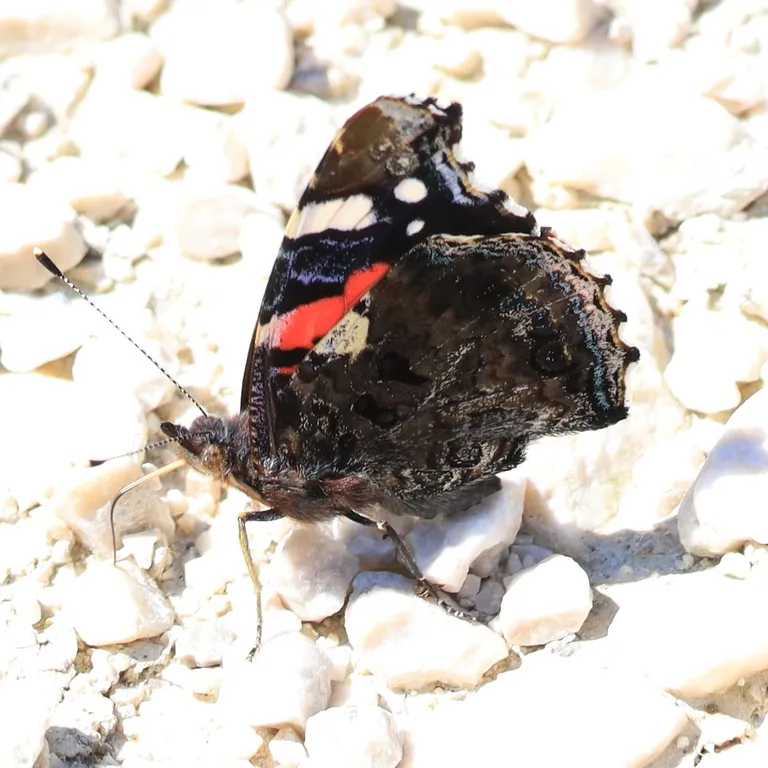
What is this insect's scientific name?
Vanessa atalanta
